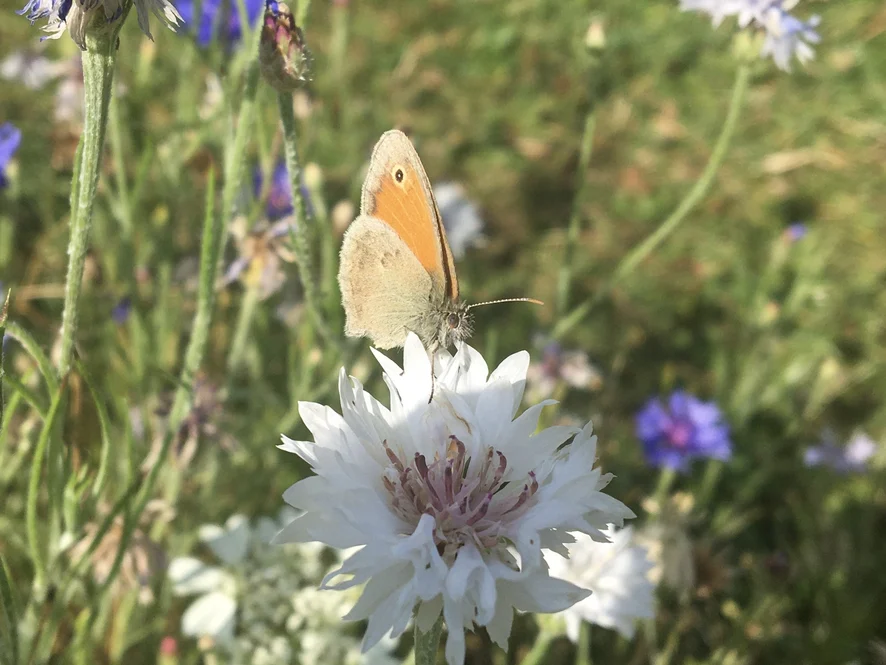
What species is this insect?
Coenonympha pamphilus
